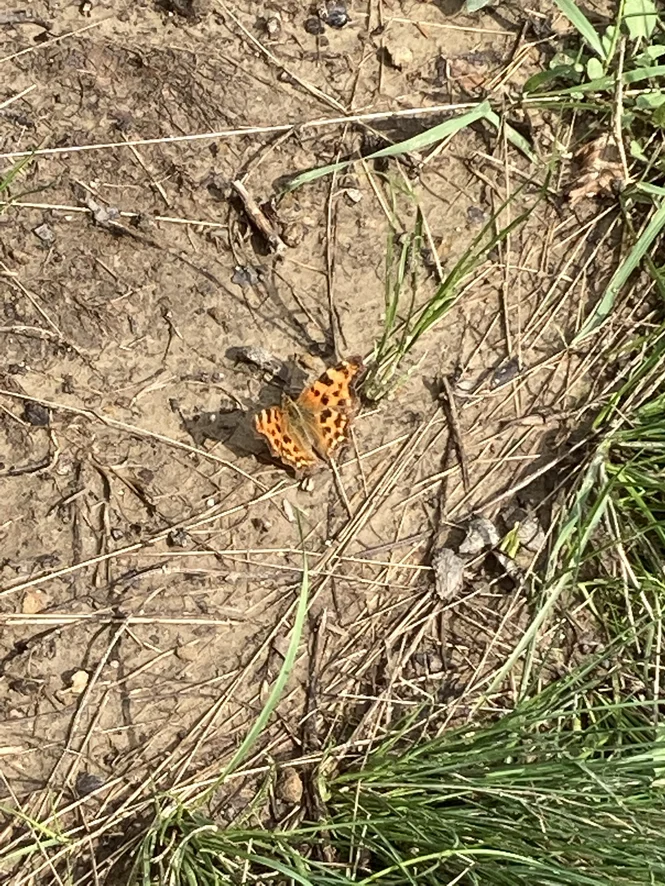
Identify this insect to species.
Polygonia c-album
